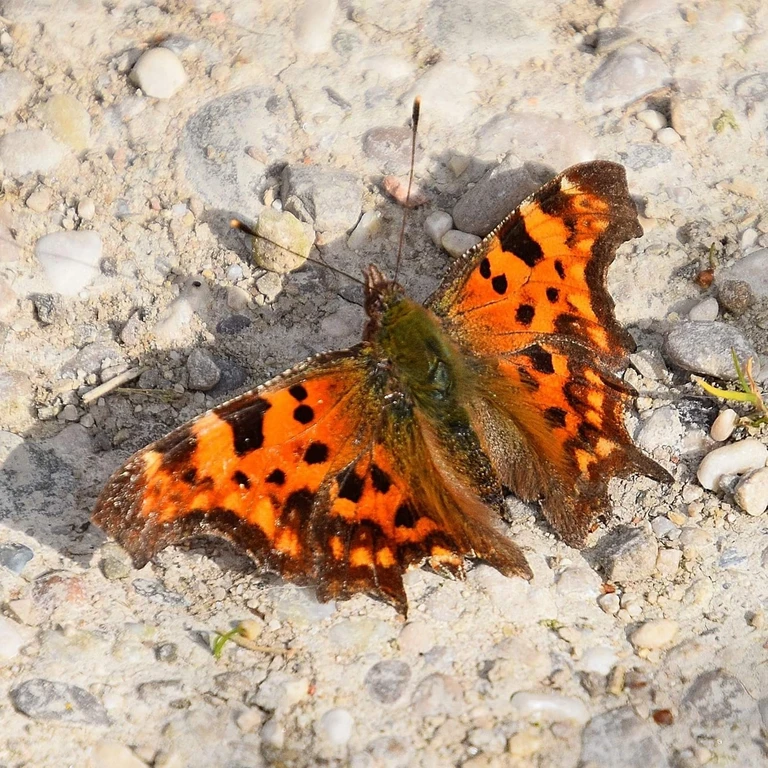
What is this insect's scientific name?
Polygonia c-album
